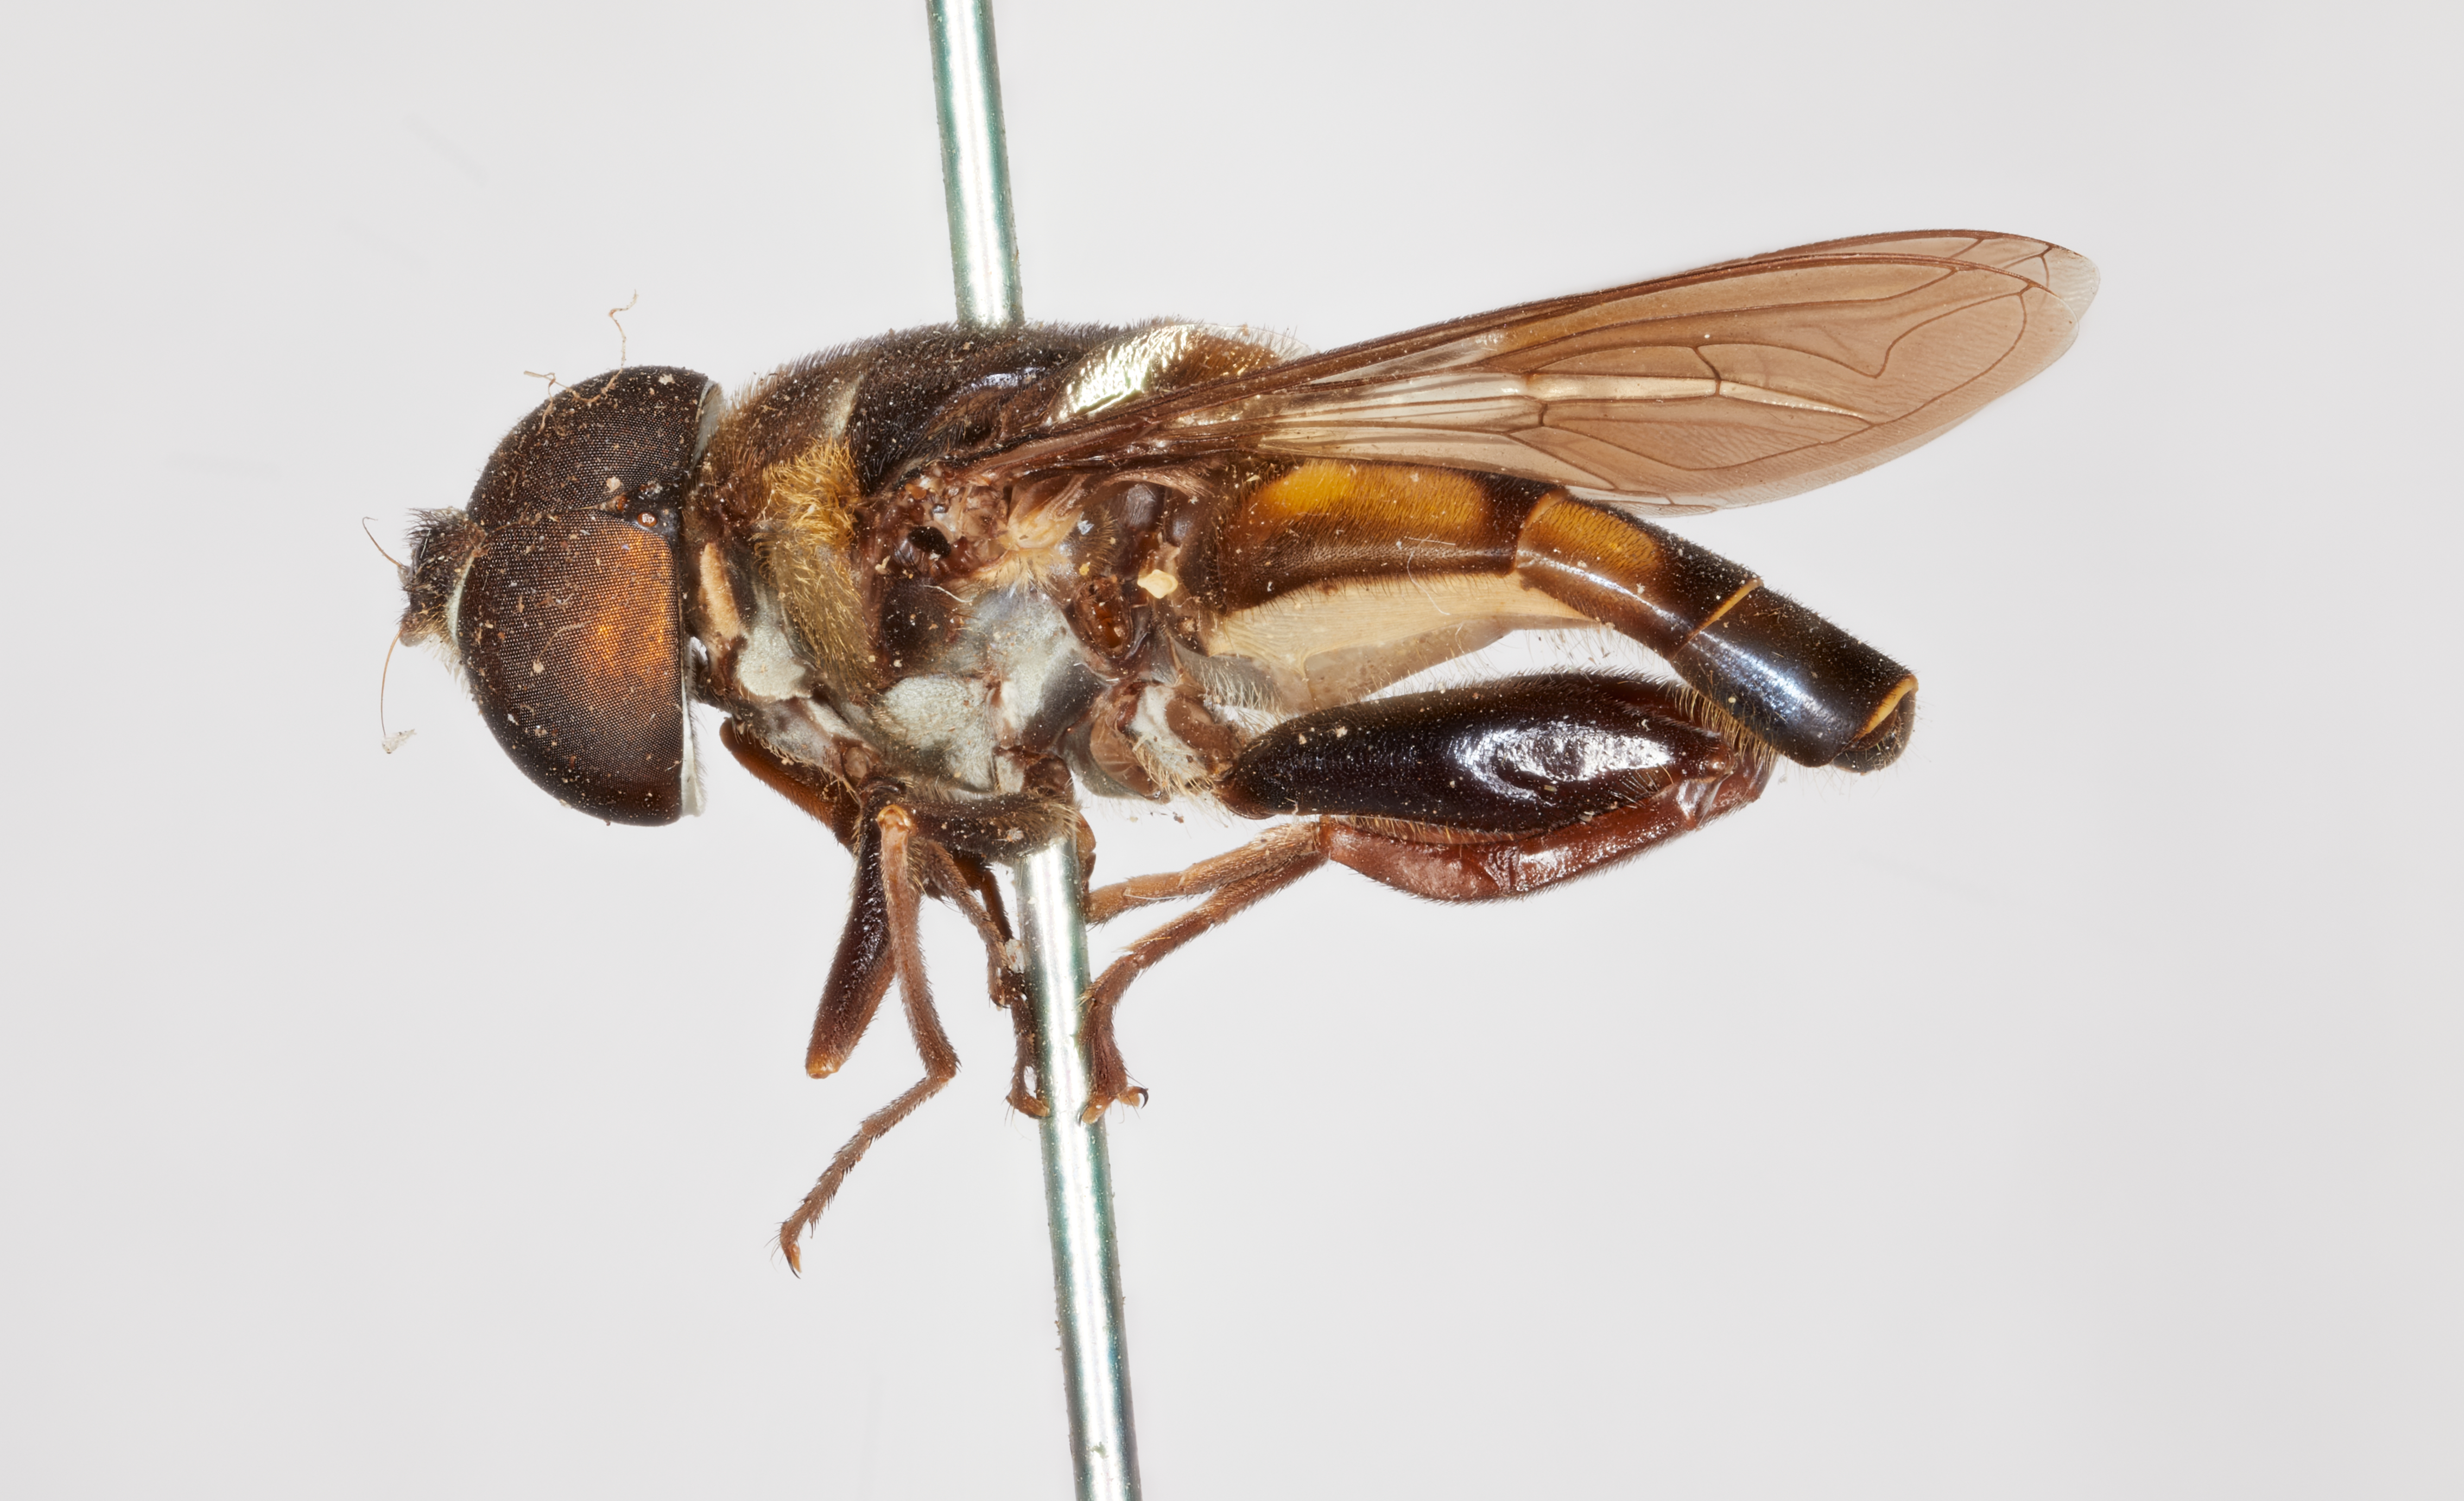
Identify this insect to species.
Doliosyrphus rileyi
